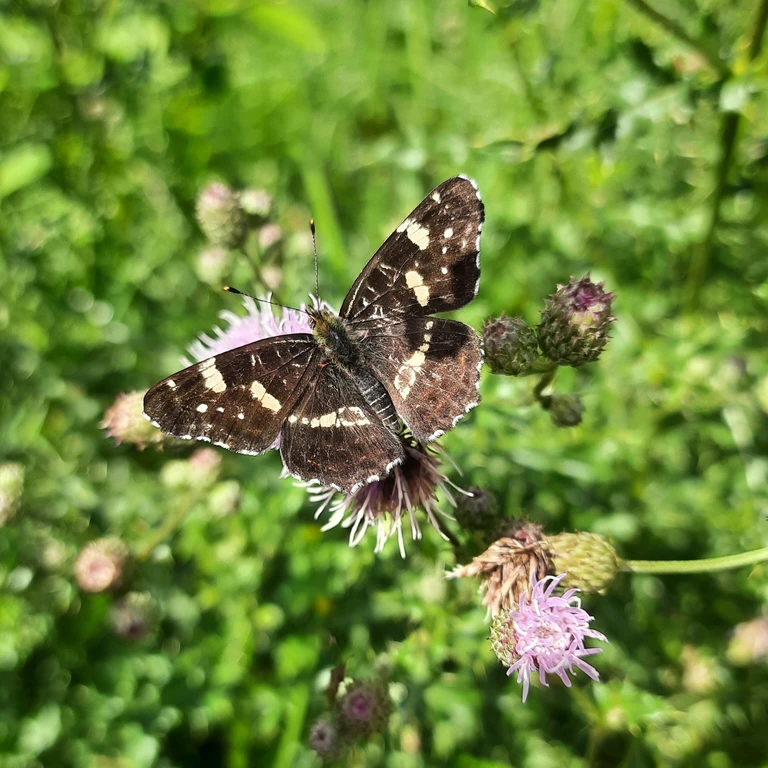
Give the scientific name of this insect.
Araschnia levana
